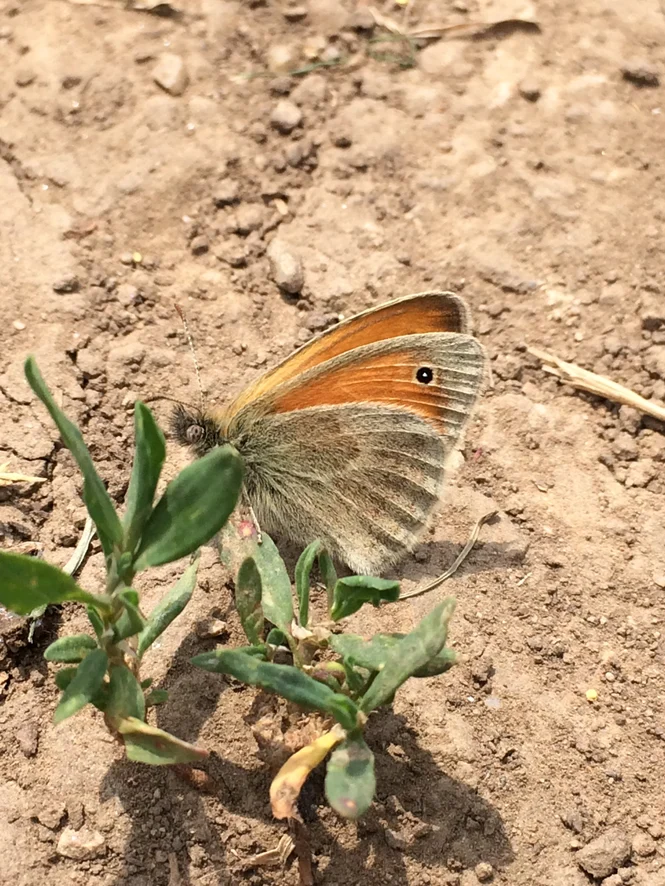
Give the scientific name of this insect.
Coenonympha pamphilus
